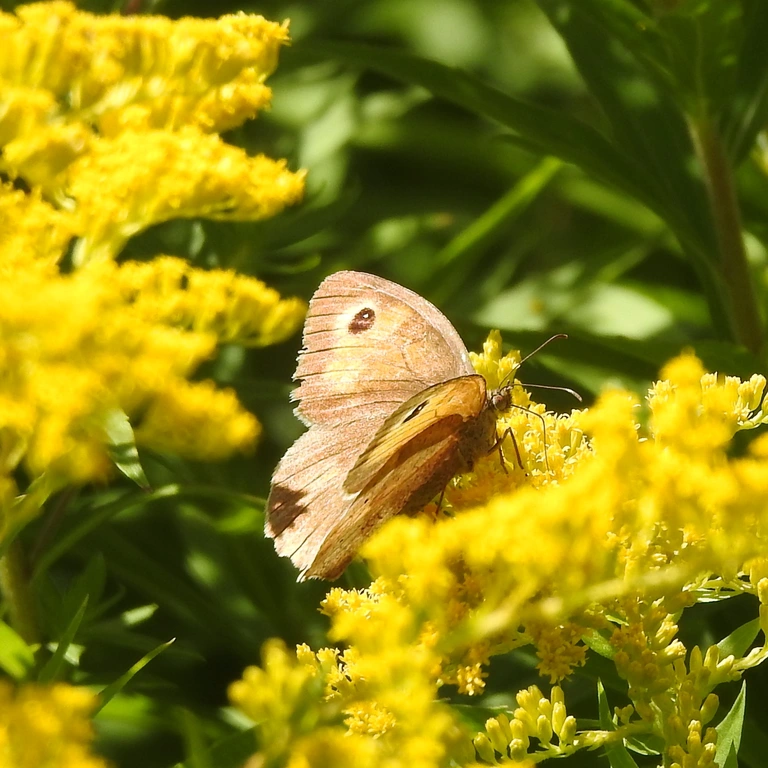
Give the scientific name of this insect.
Maniola jurtina
